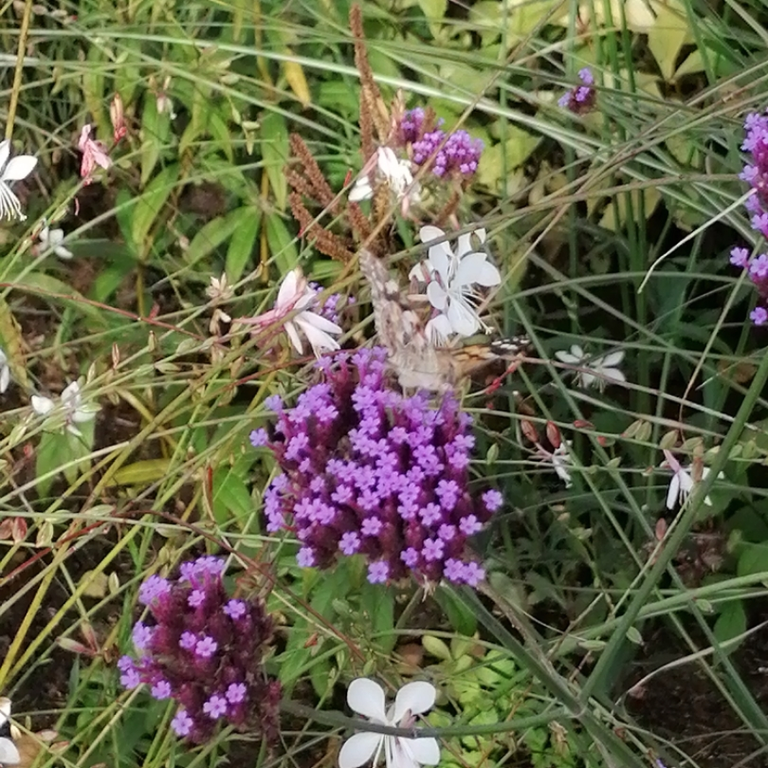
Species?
Vanessa cardui
